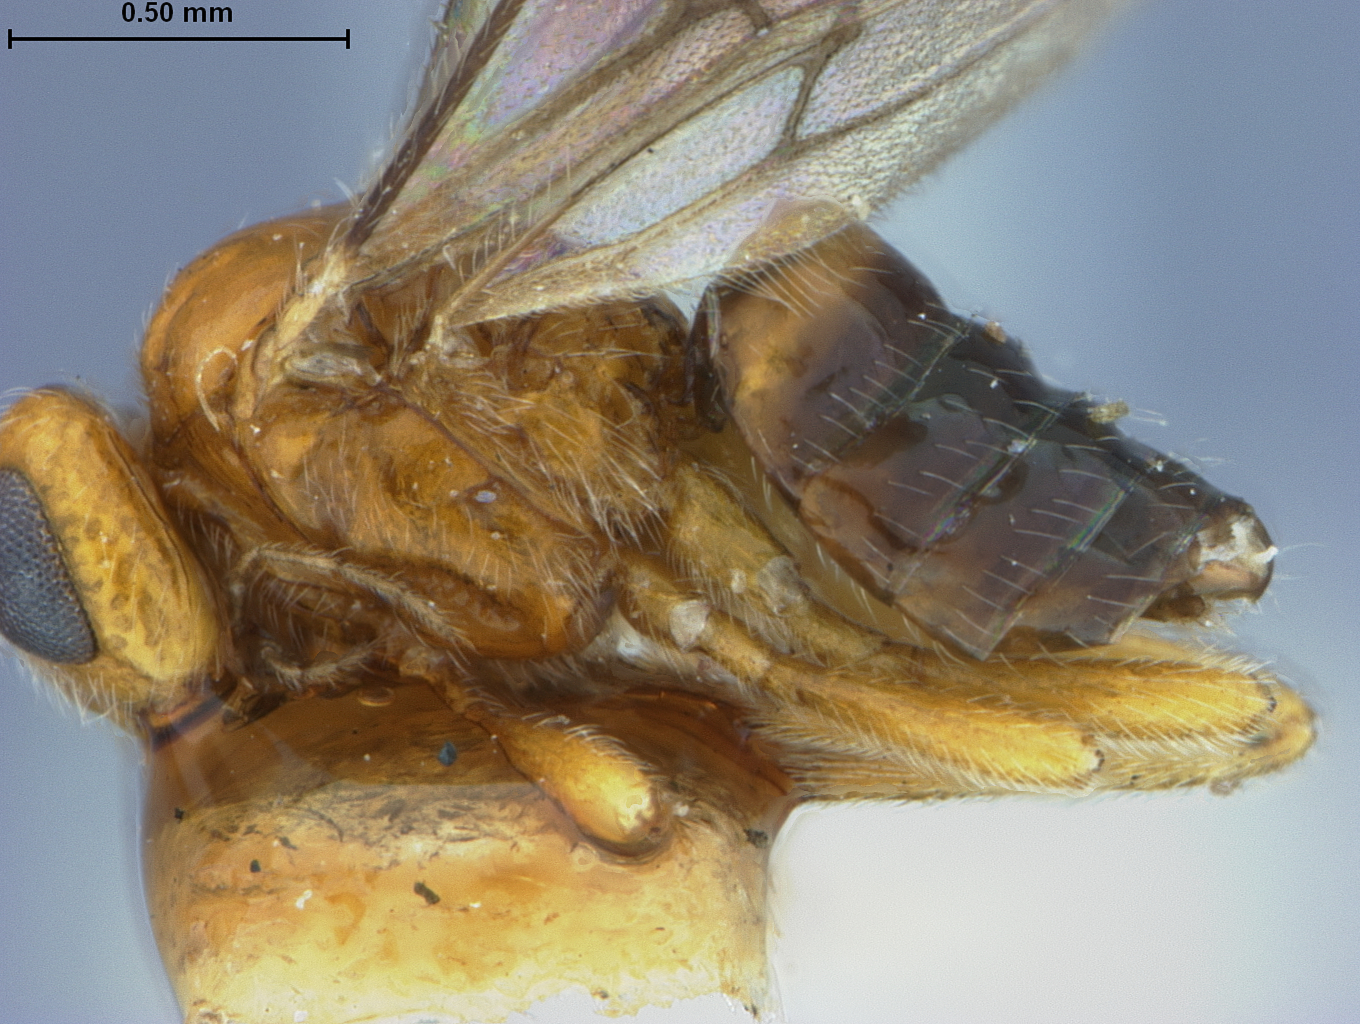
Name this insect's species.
Opius philippinensis
